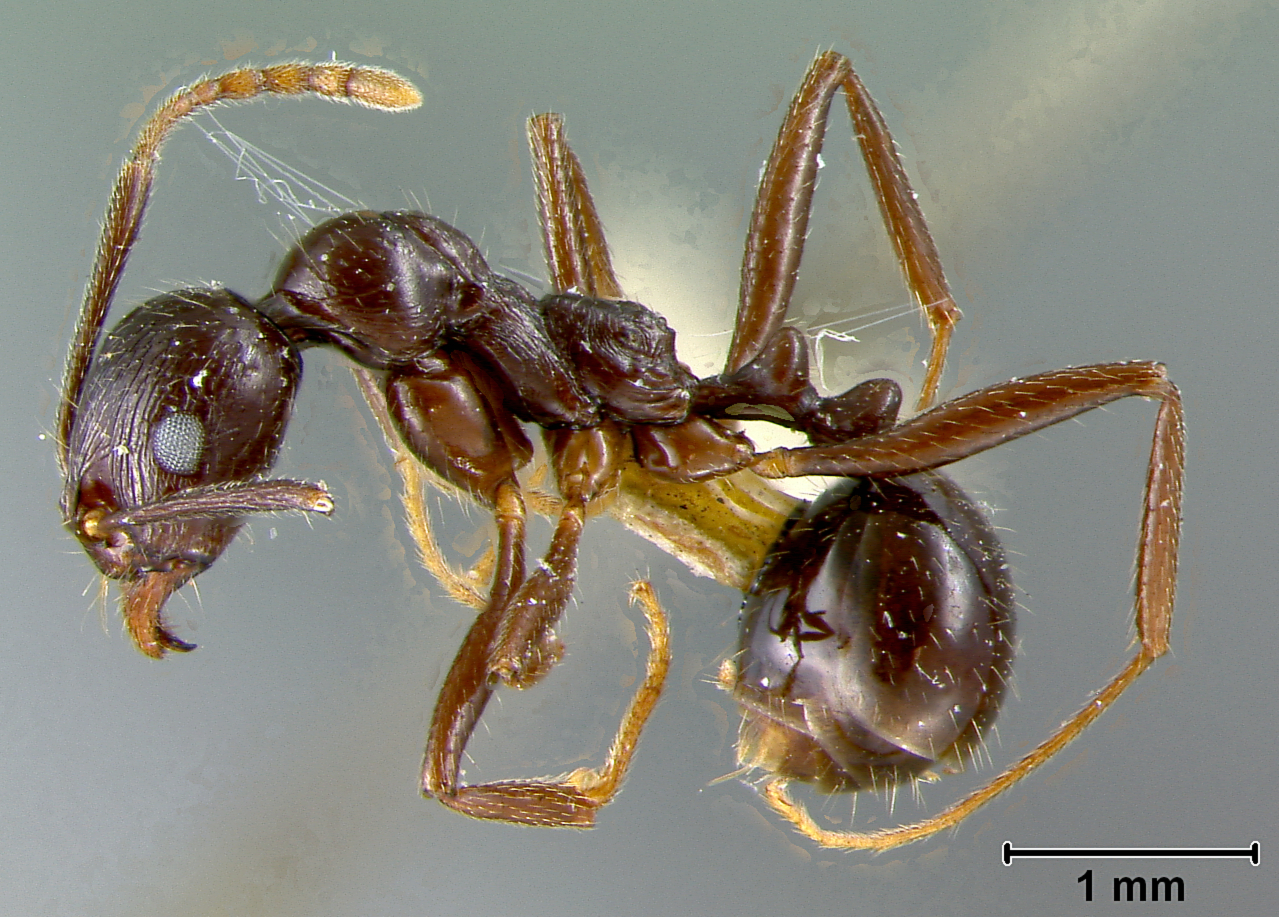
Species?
Aphaenogaster carbonaria
